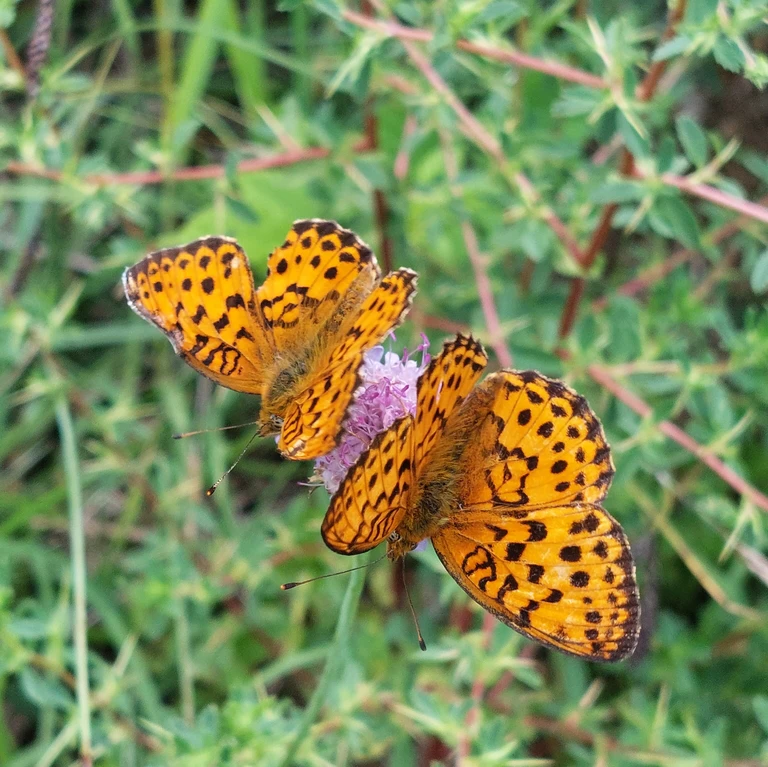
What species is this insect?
Brenthis daphne
